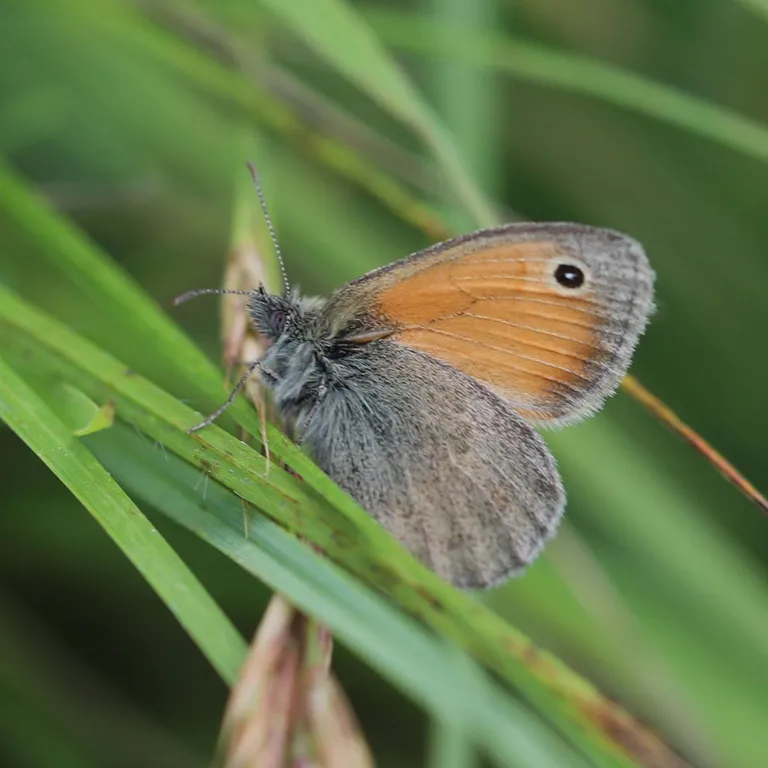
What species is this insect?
Coenonympha pamphilus
